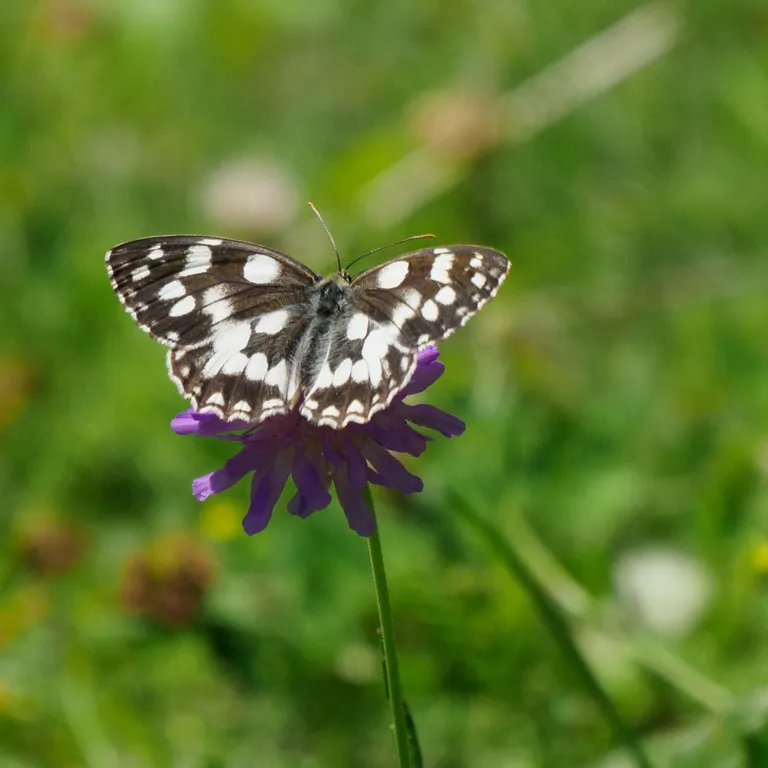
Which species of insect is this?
Melanargia galathea
